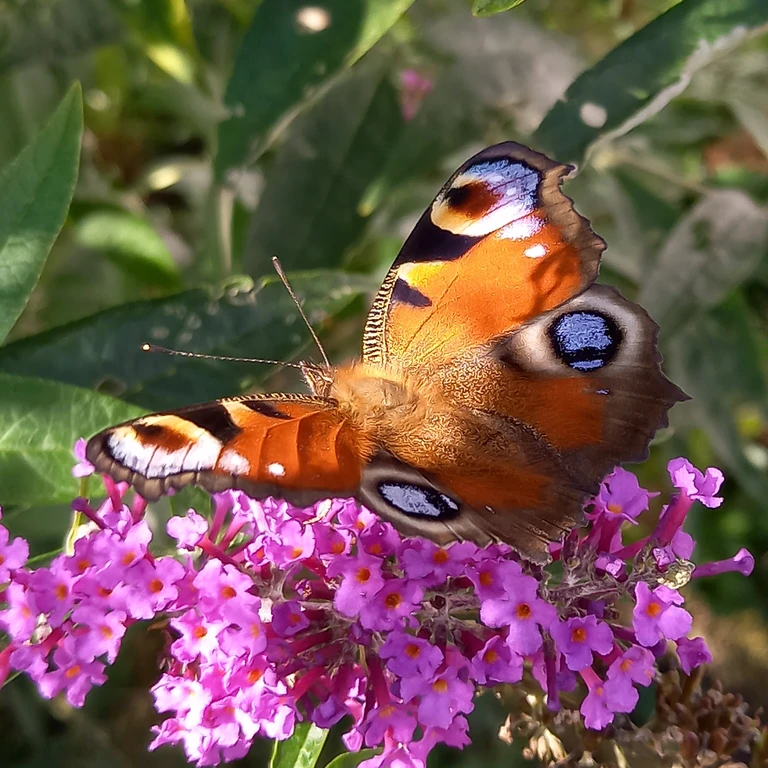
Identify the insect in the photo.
Aglais io
